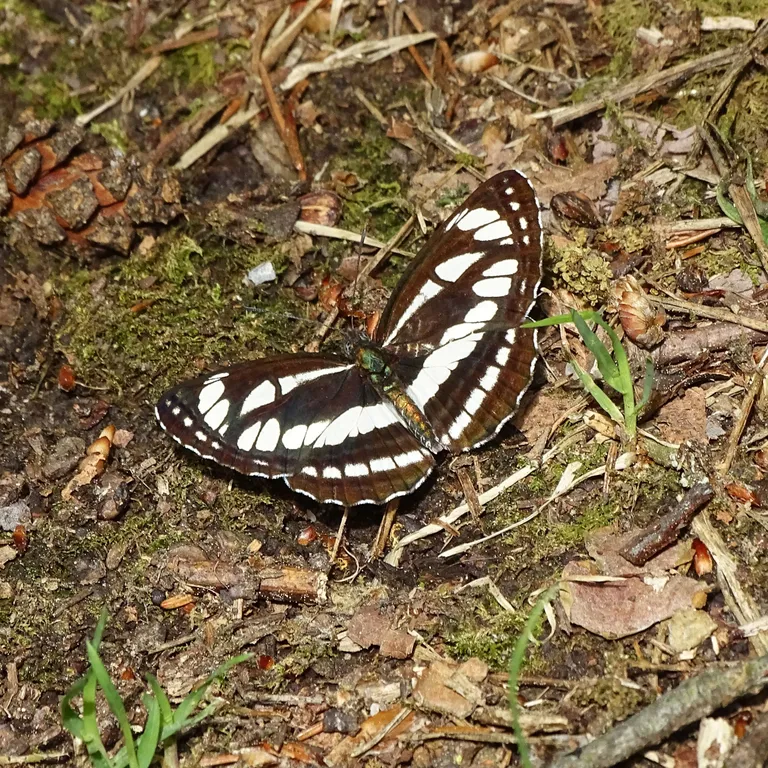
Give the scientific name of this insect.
Neptis sappho
